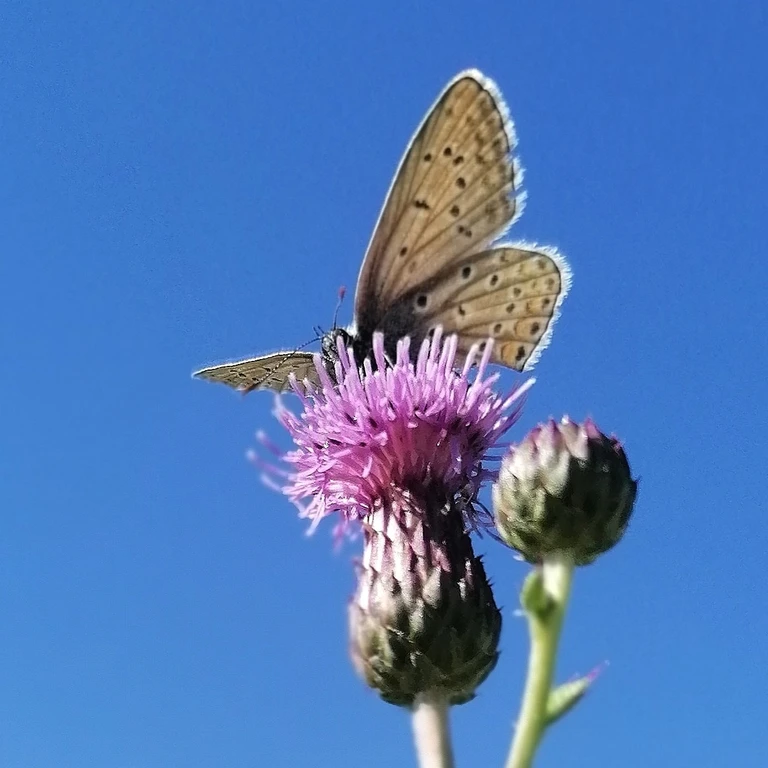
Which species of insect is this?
Polyommatus icarus
